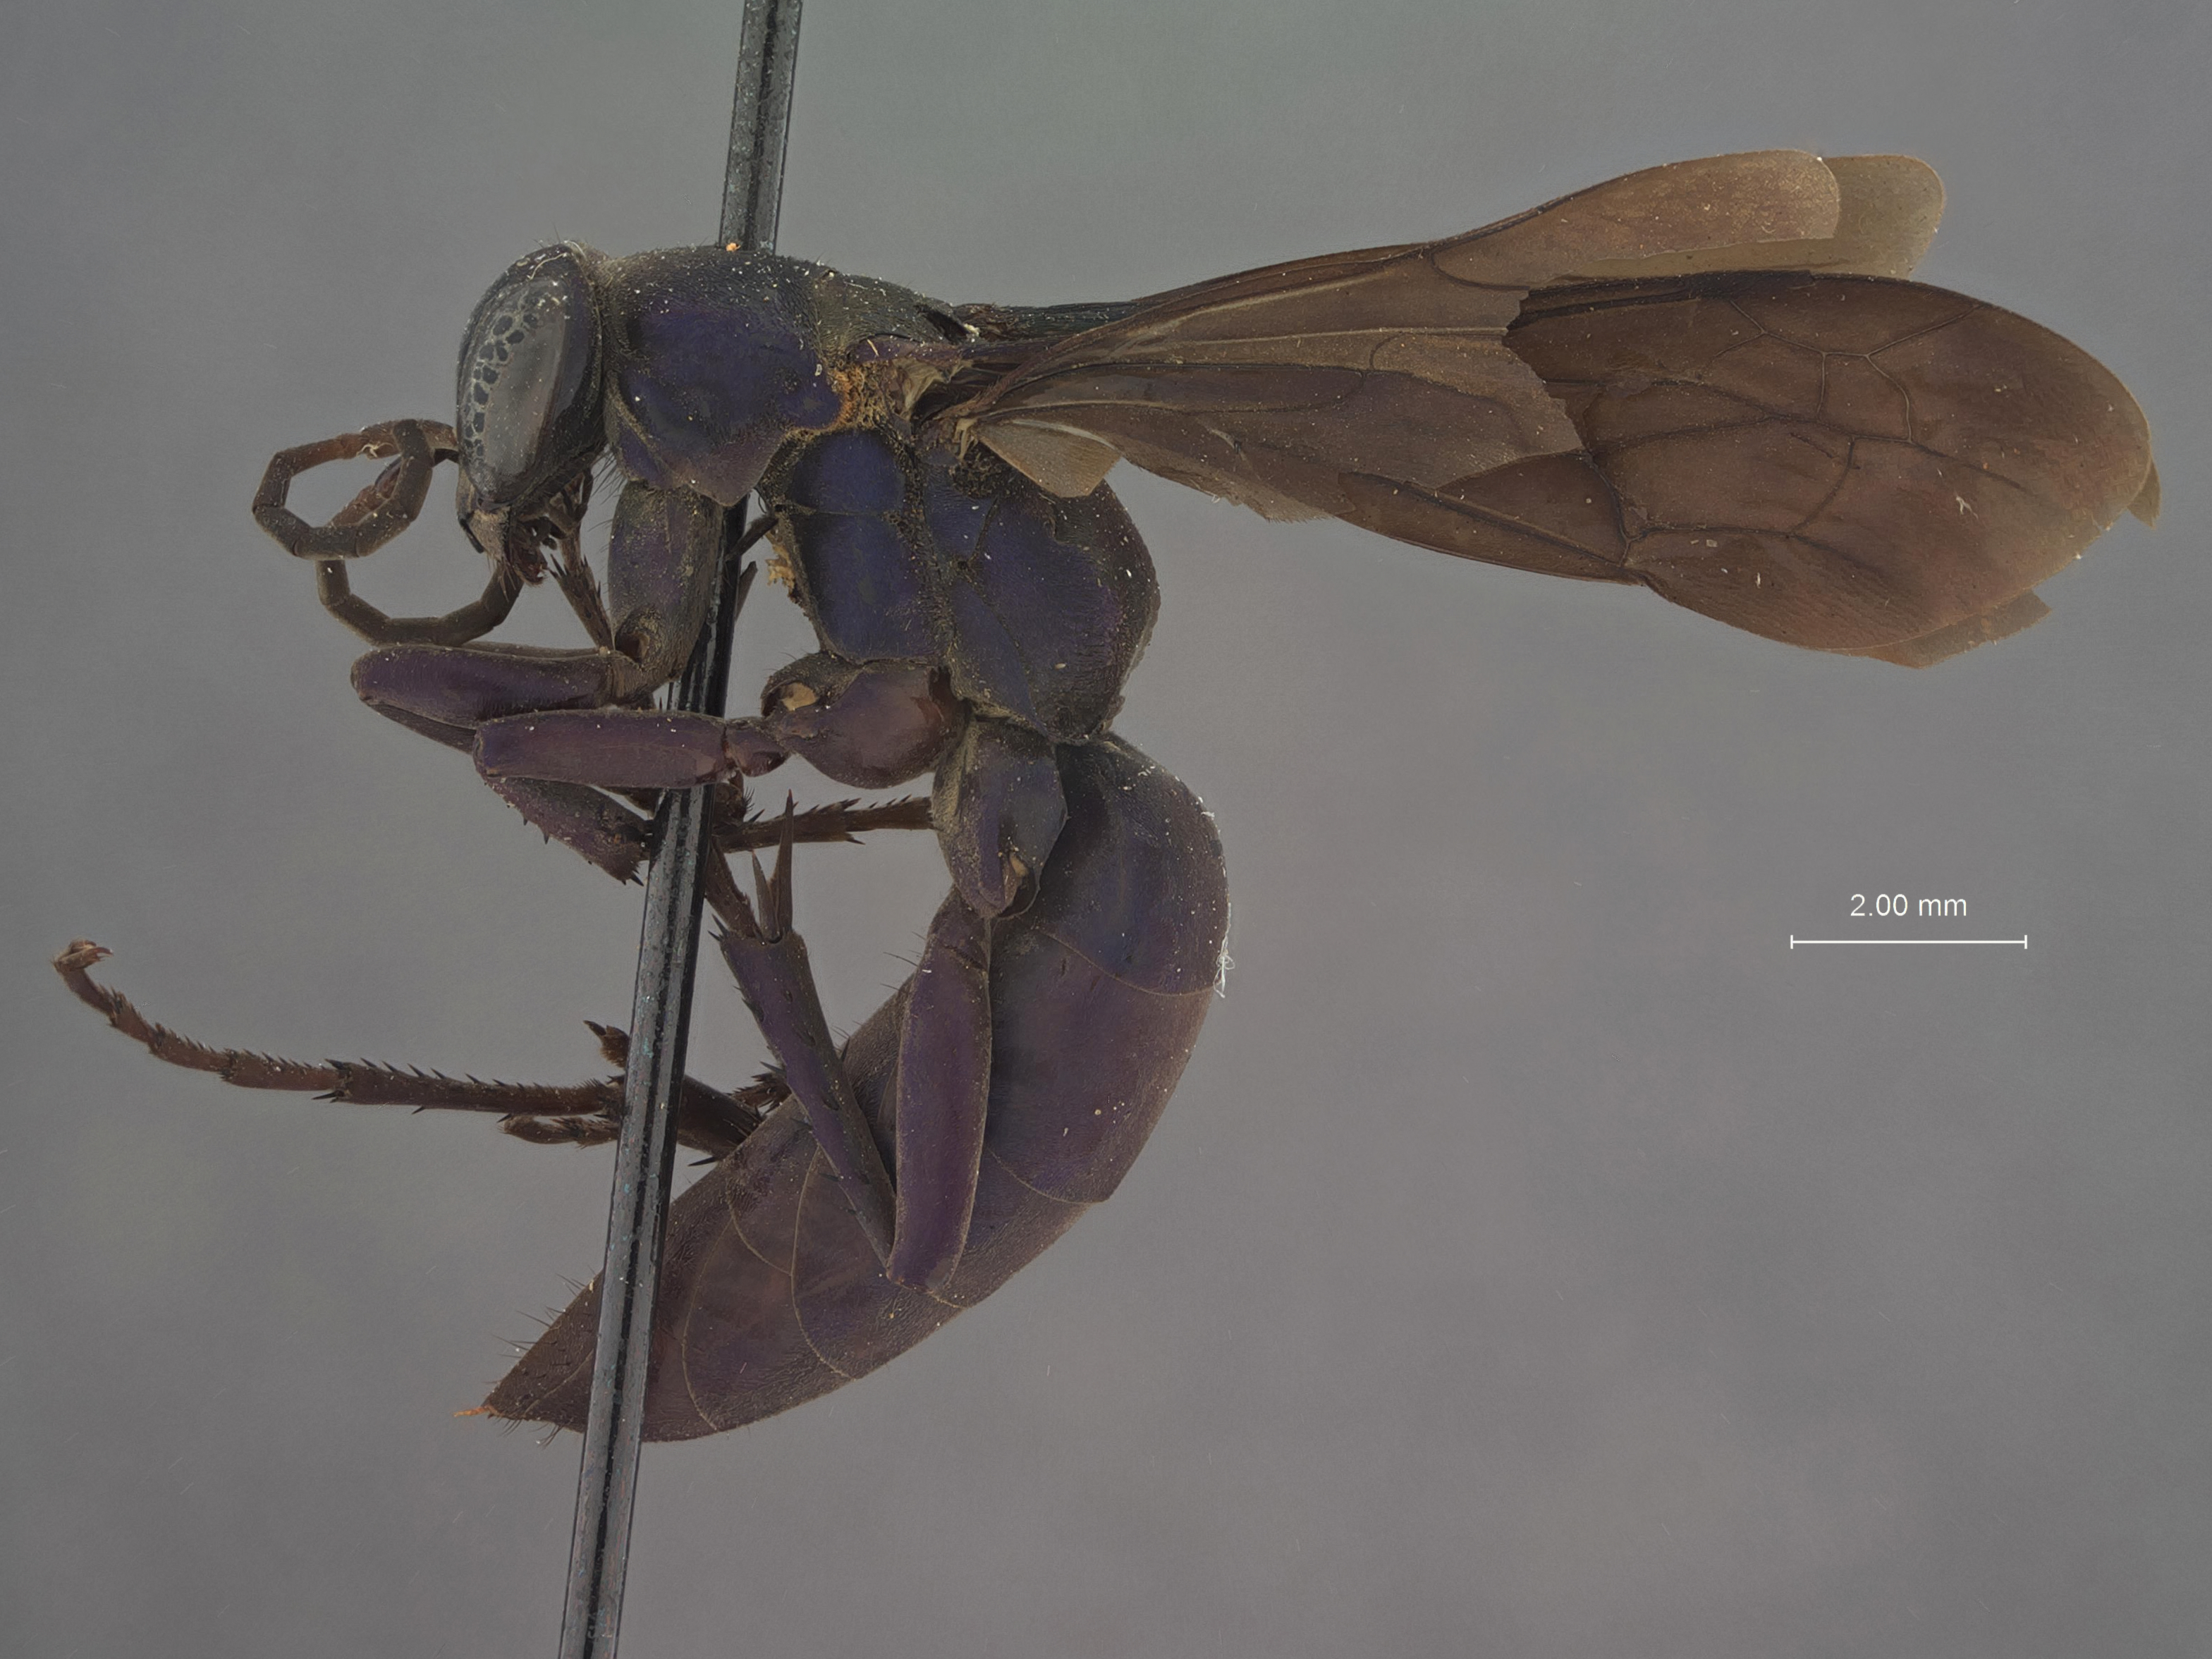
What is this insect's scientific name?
Psorthaspis guatemalae
